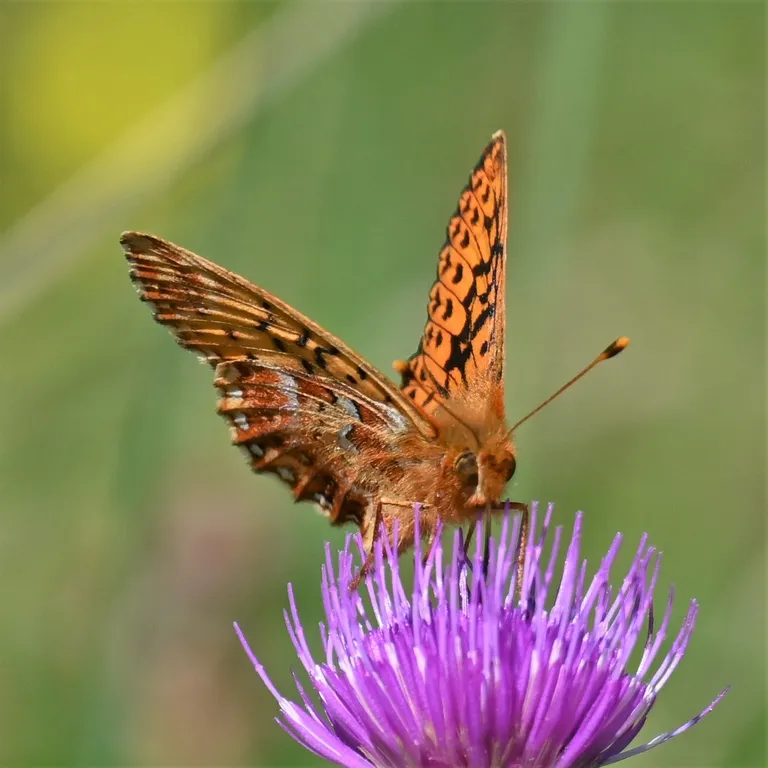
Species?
Boloria aquilonaris
